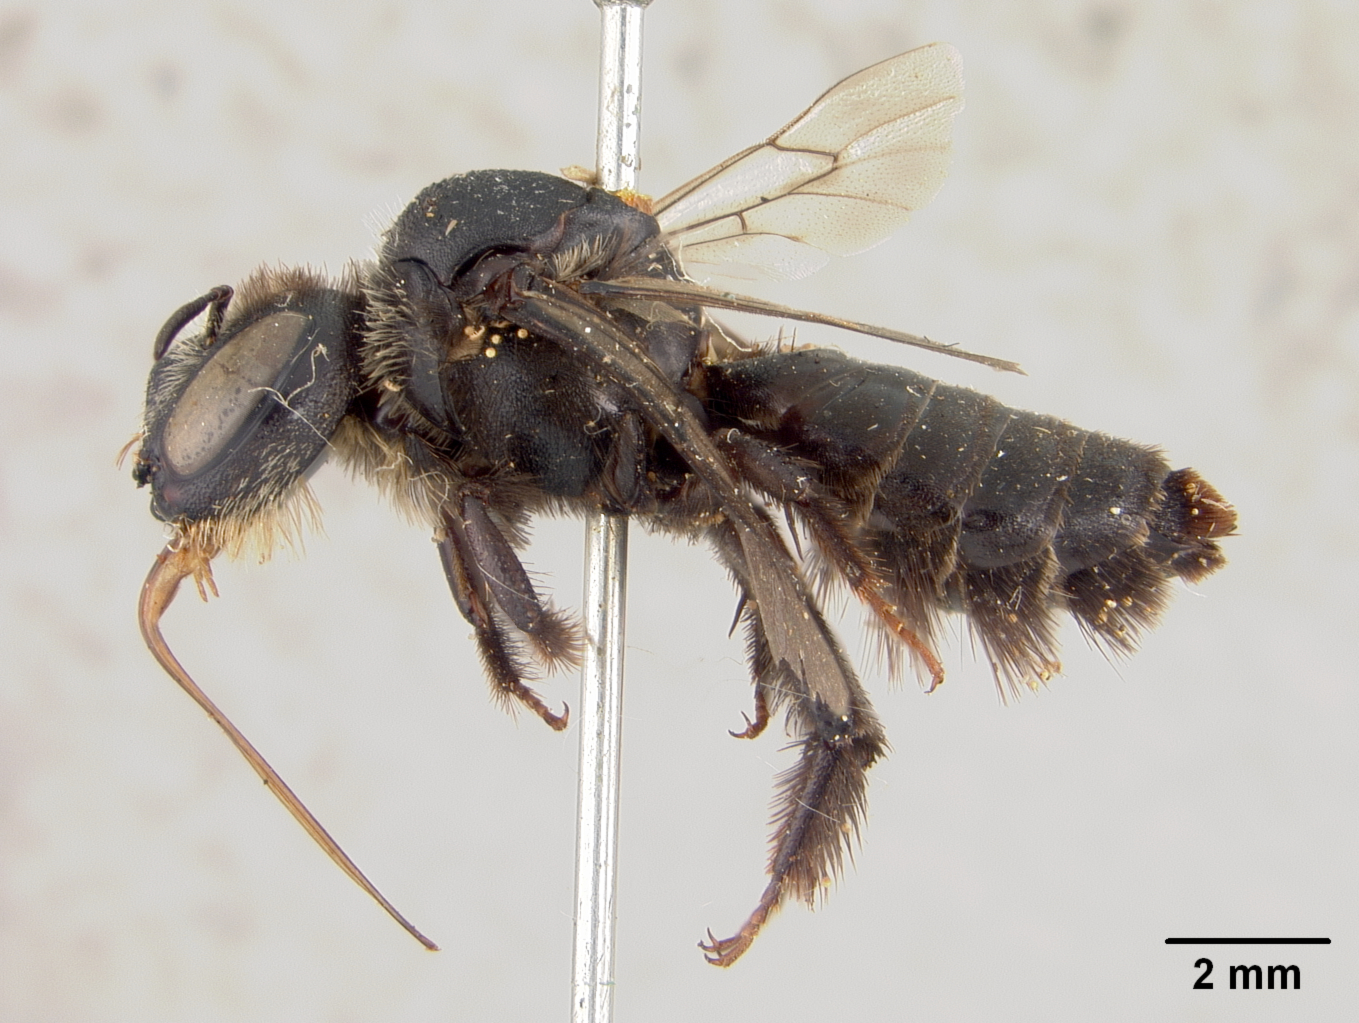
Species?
Lithurgus albofimbriatus
